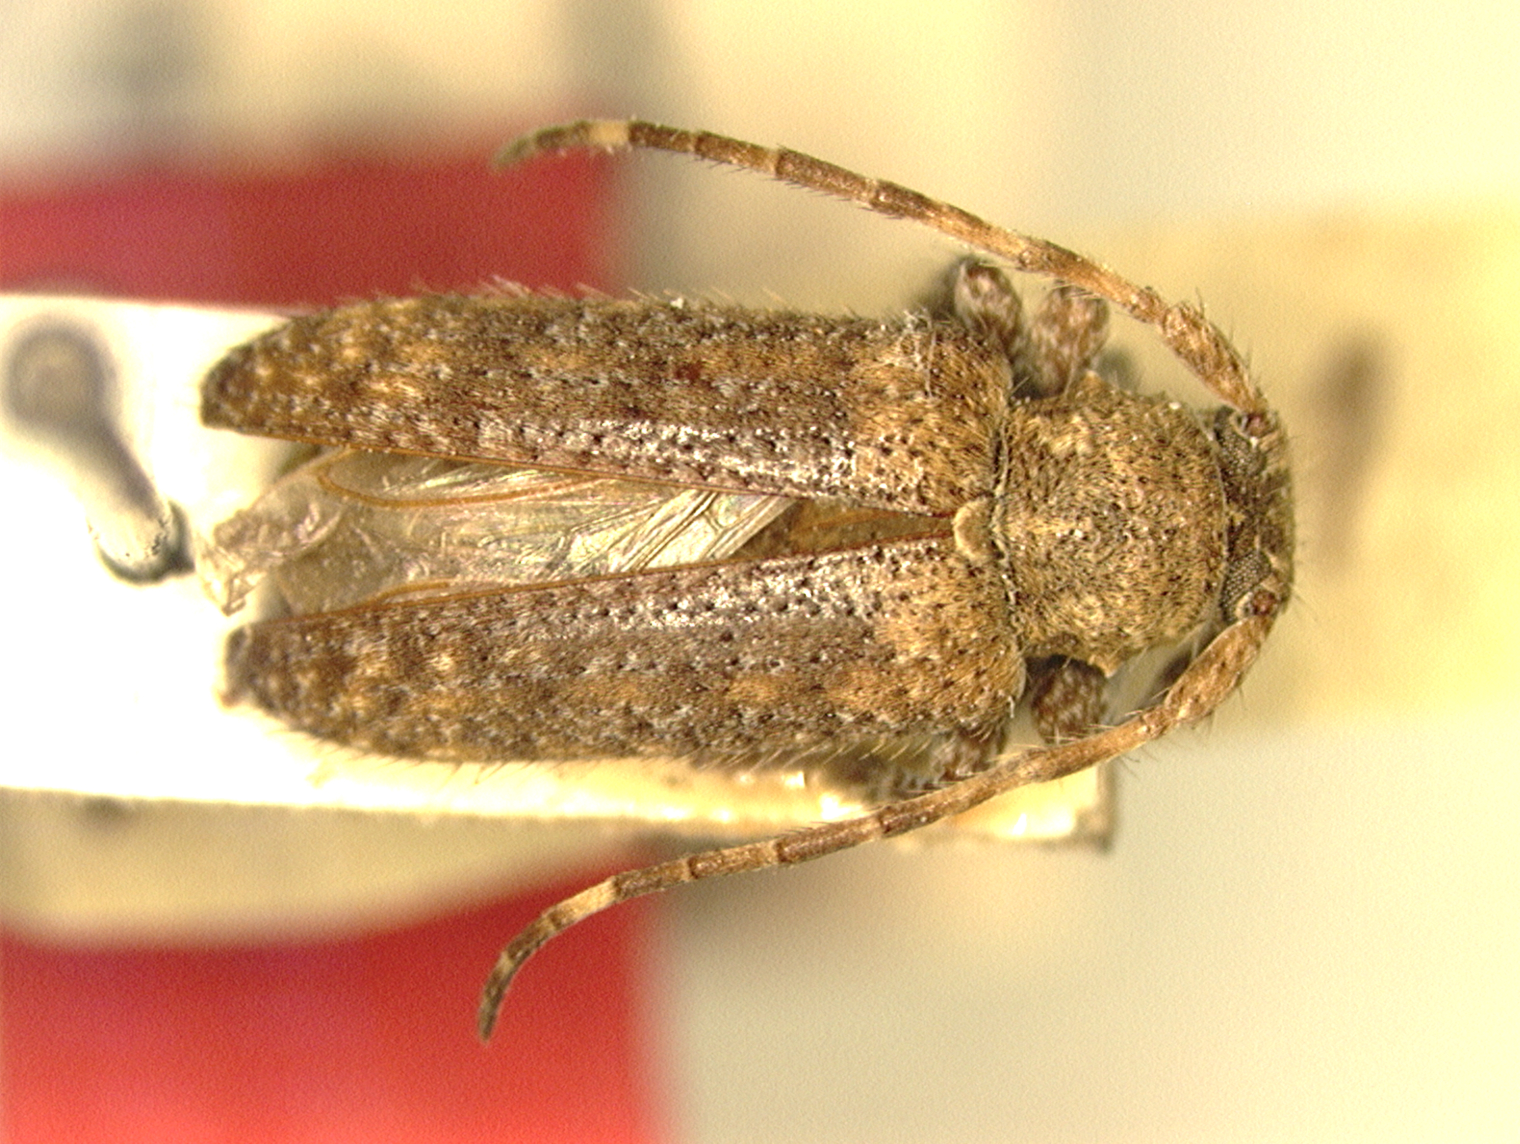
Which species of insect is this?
Estola brunneovariegata
